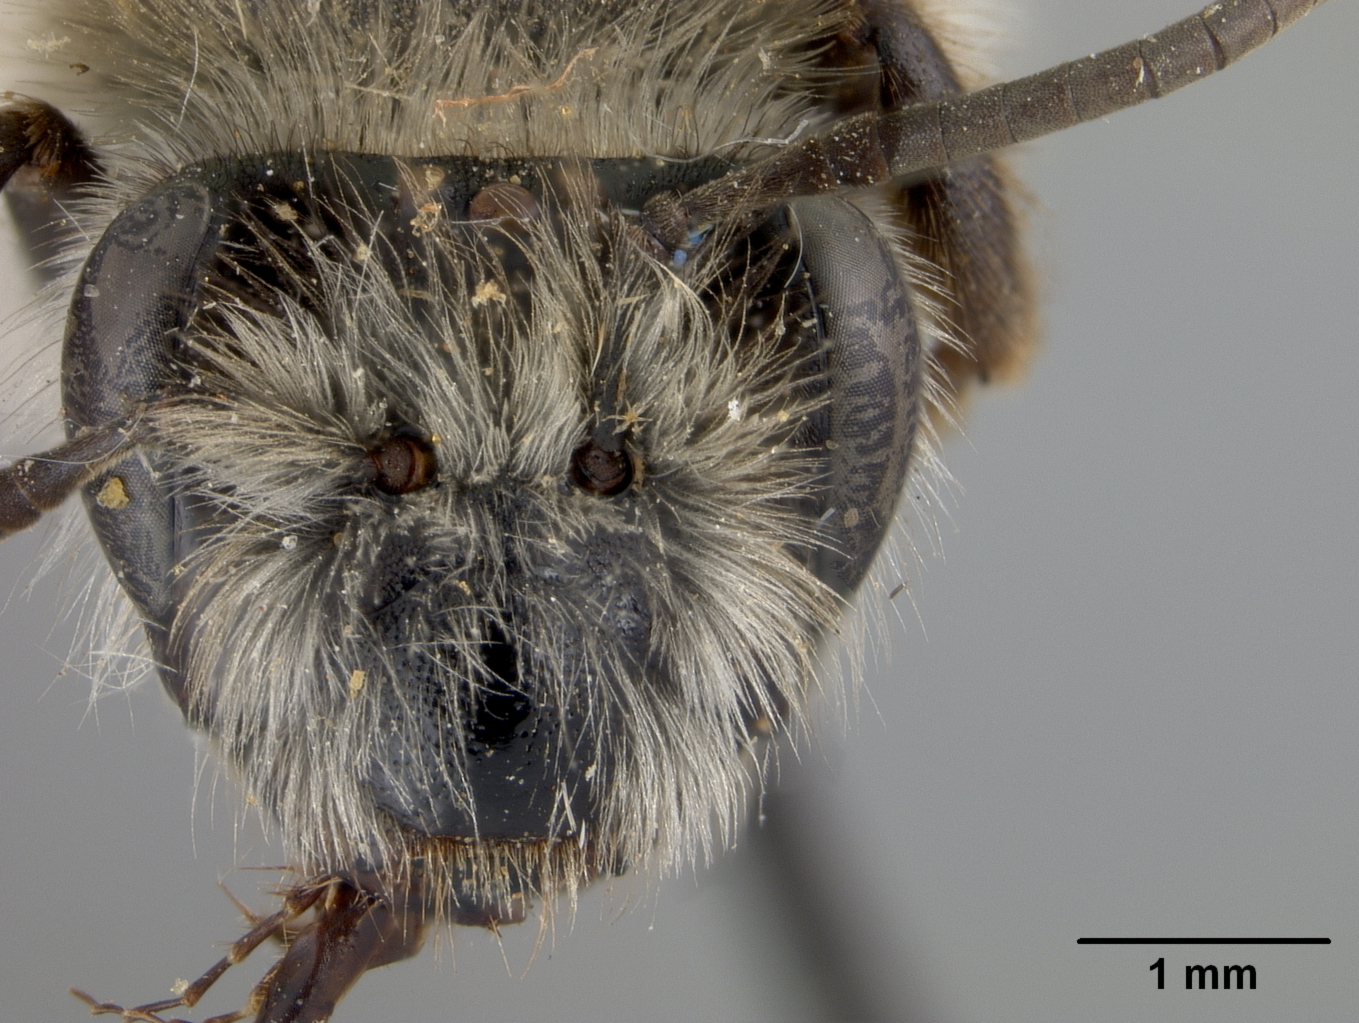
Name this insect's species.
Andrena rupshuensis
